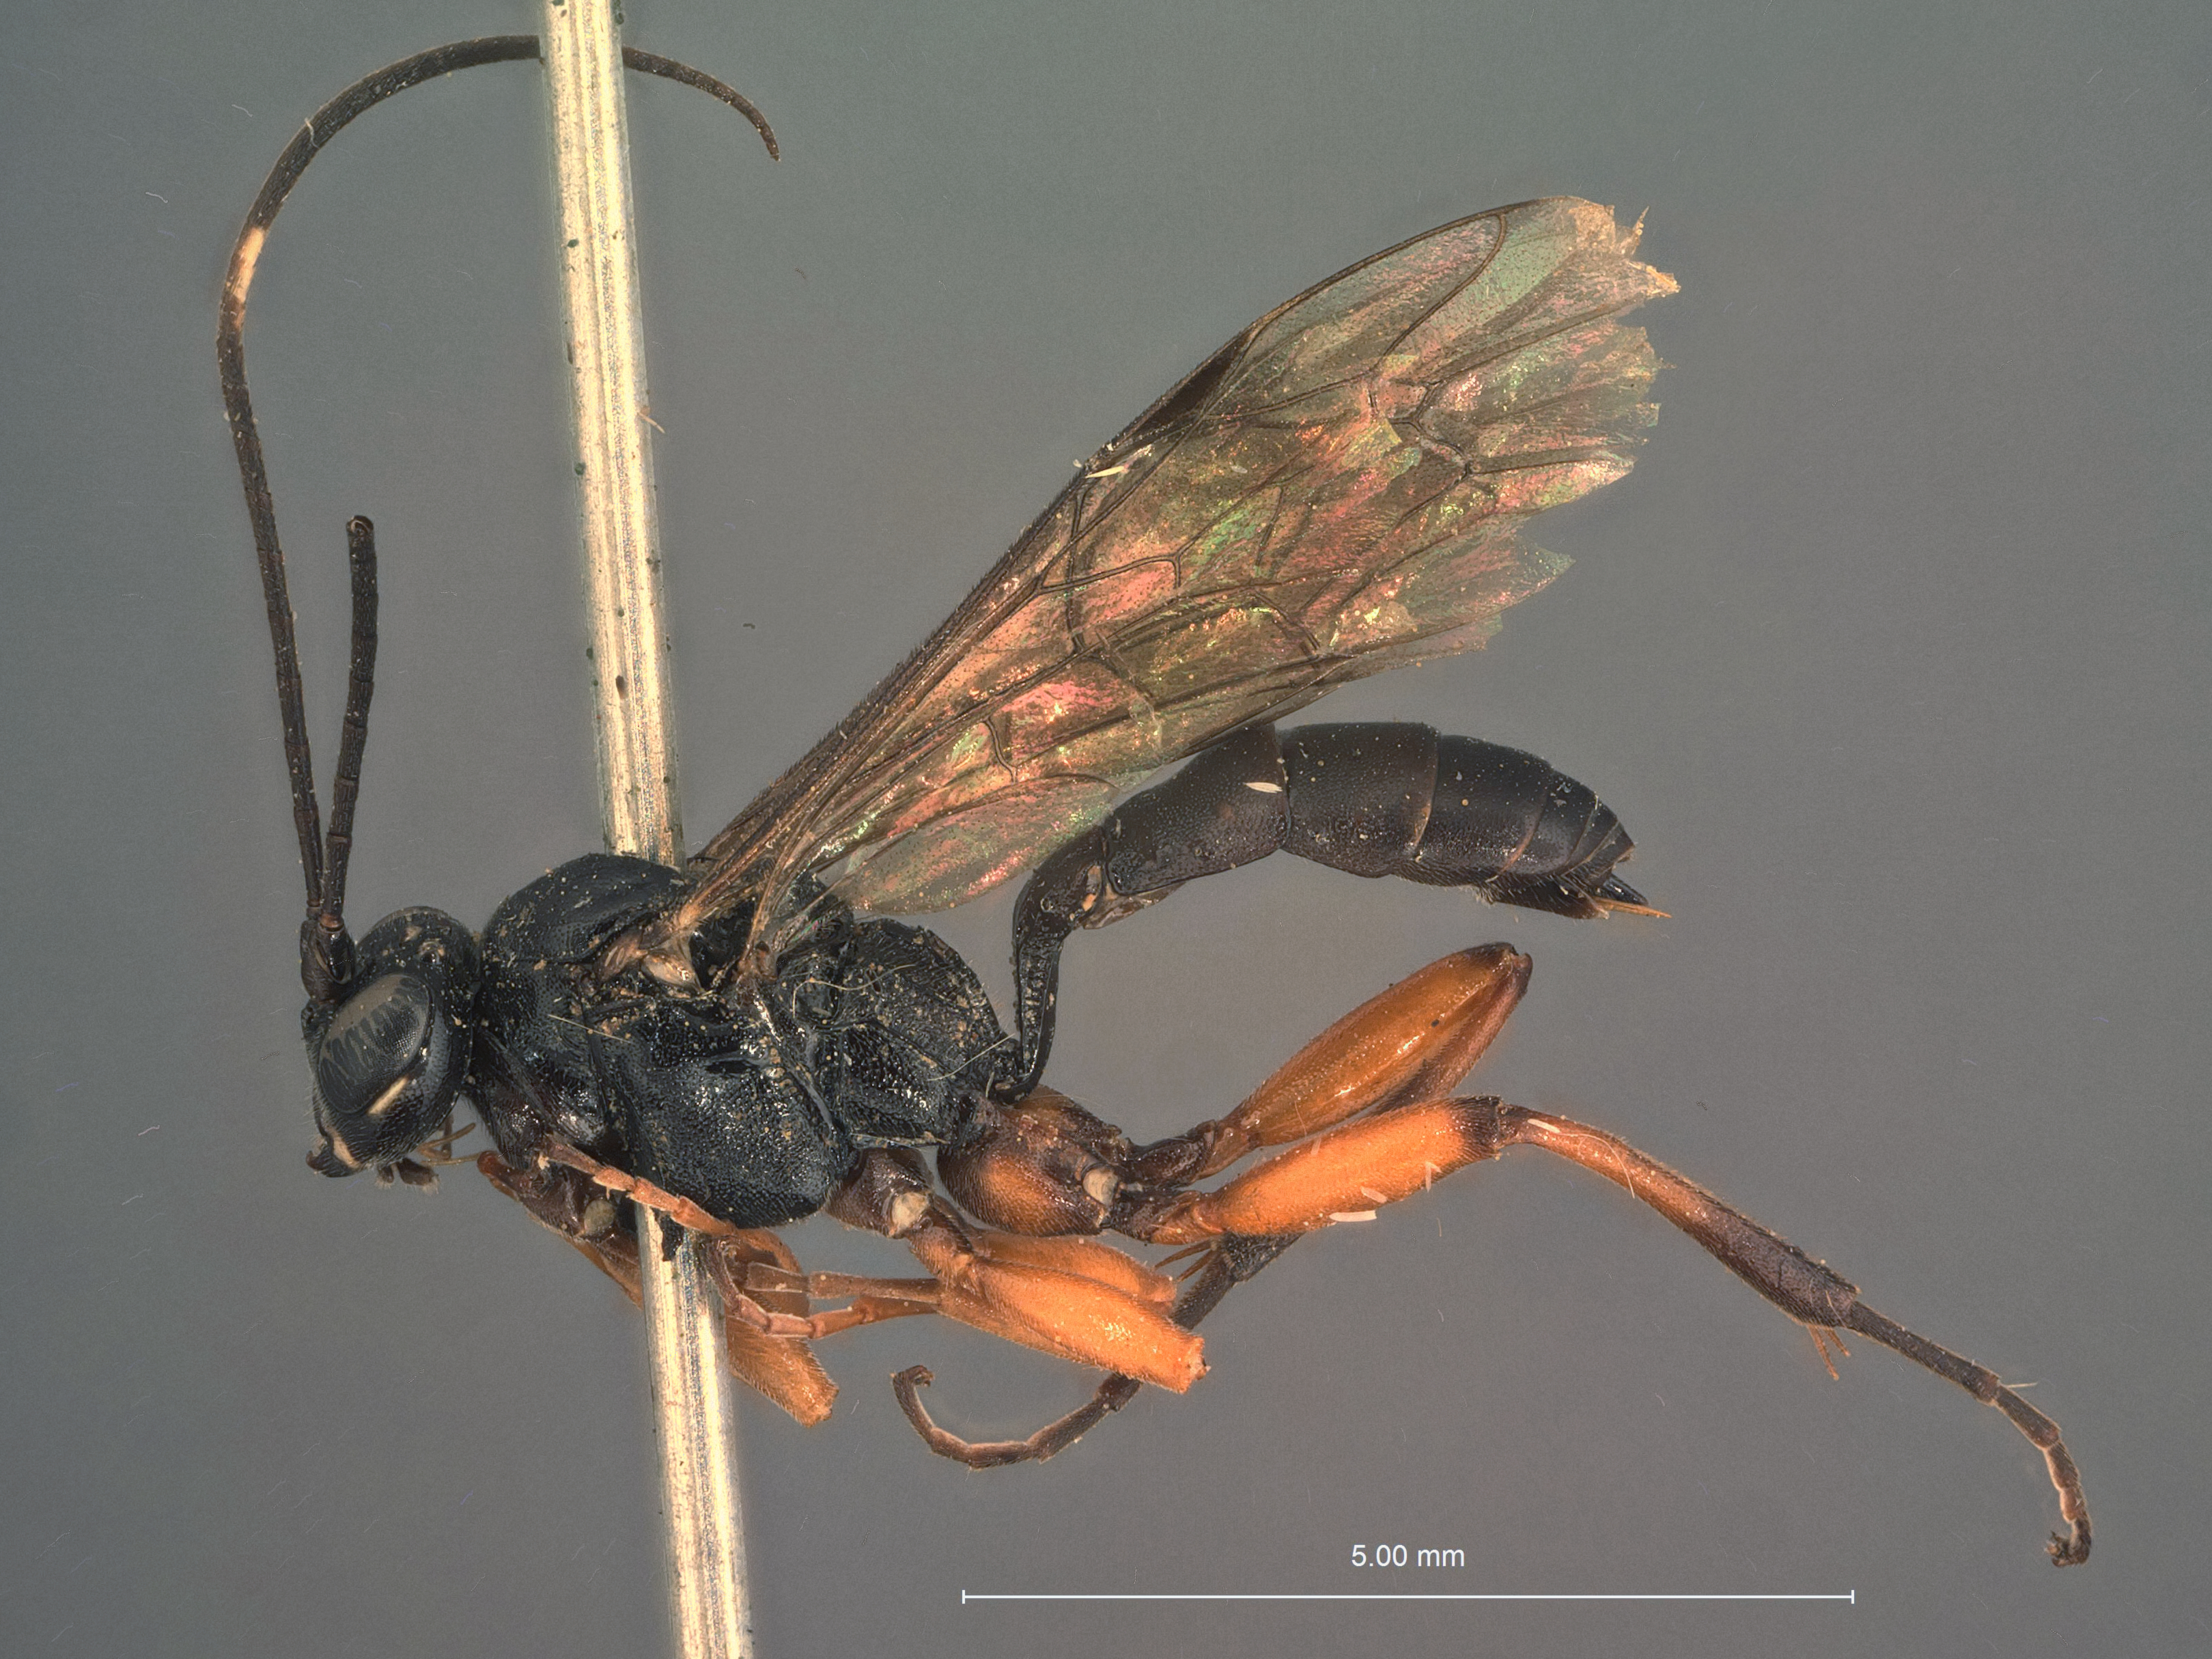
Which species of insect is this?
Platylabus tibialis
